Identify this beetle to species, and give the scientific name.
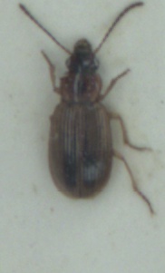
Dicheirotrichus placidus
